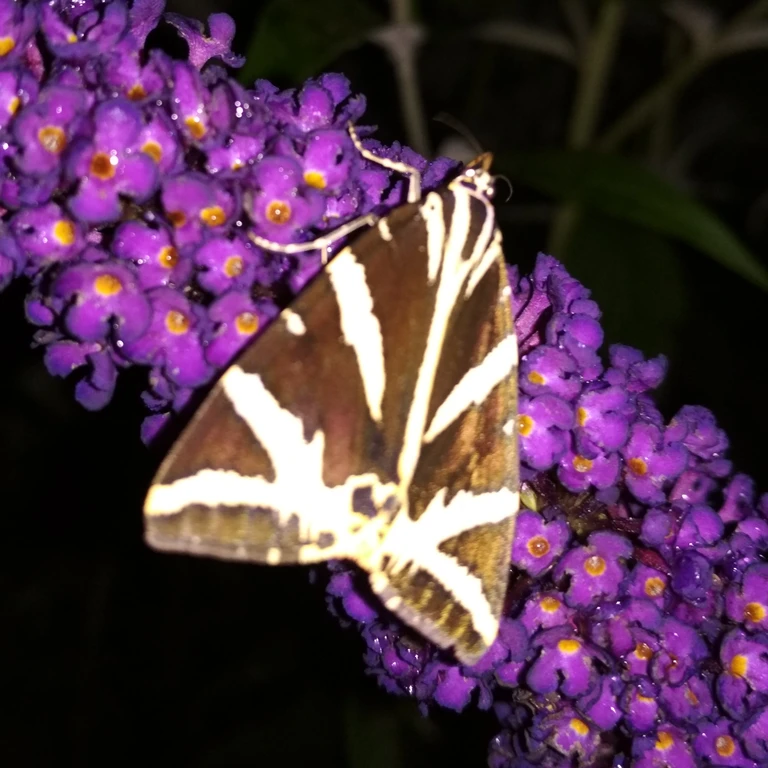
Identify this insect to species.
Euplagia quadripunctaria
